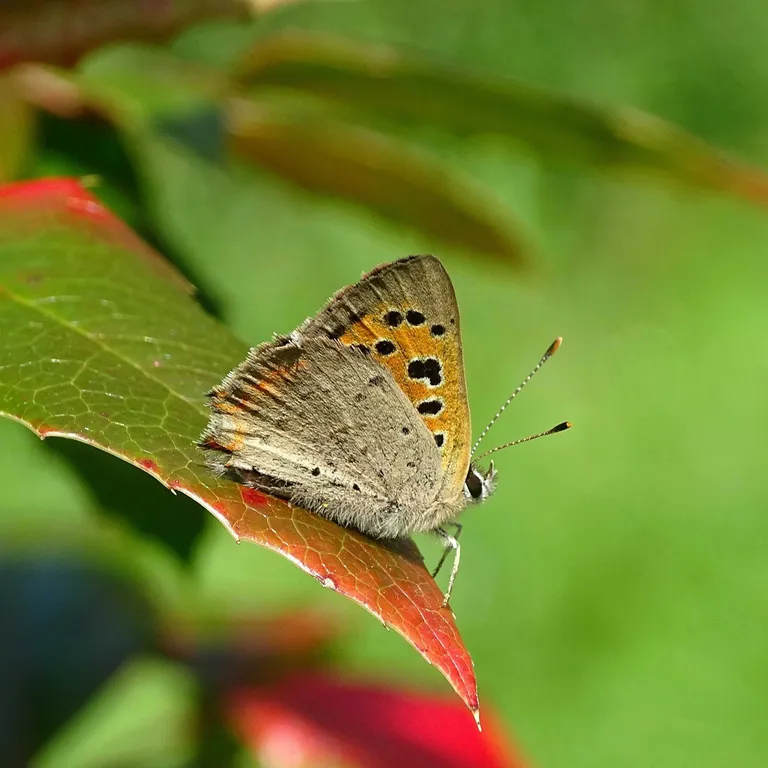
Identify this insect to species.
Lycaena phlaeas
